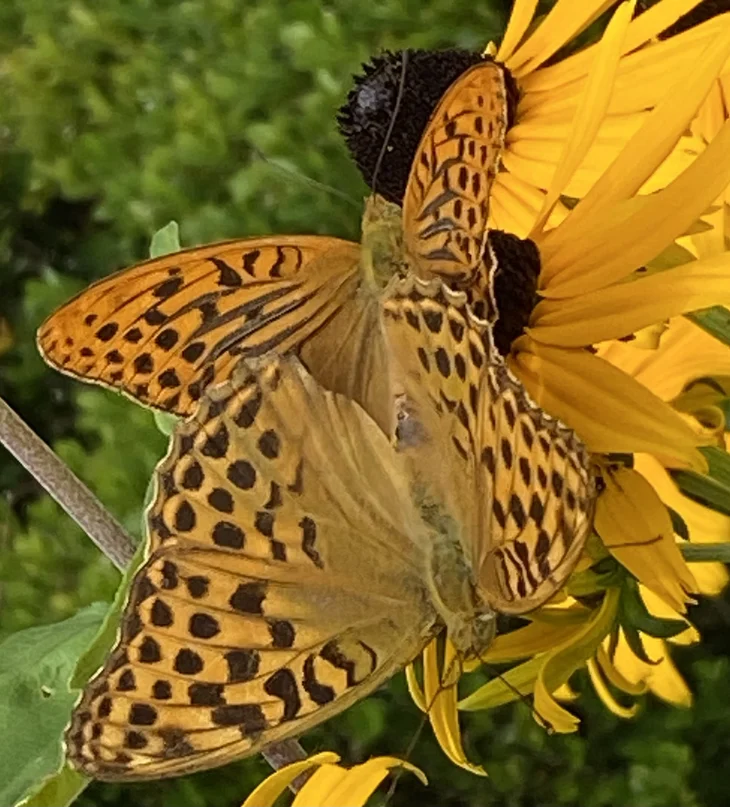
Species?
Argynnis paphia
